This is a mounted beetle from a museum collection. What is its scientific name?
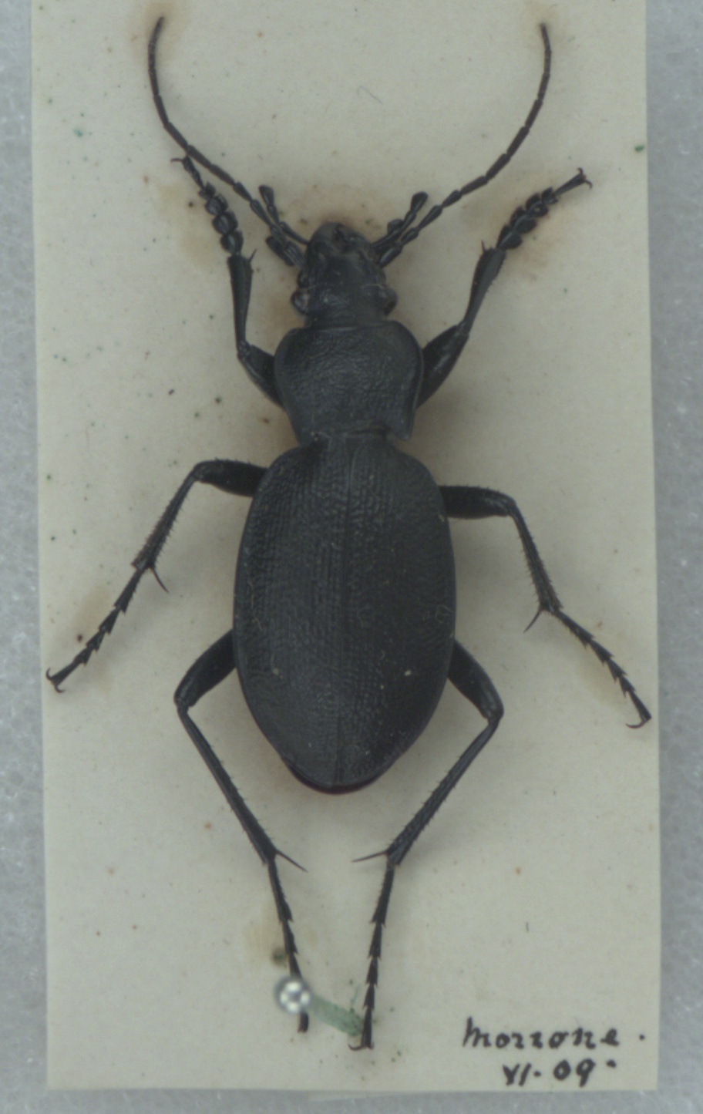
Carabus problematicus
